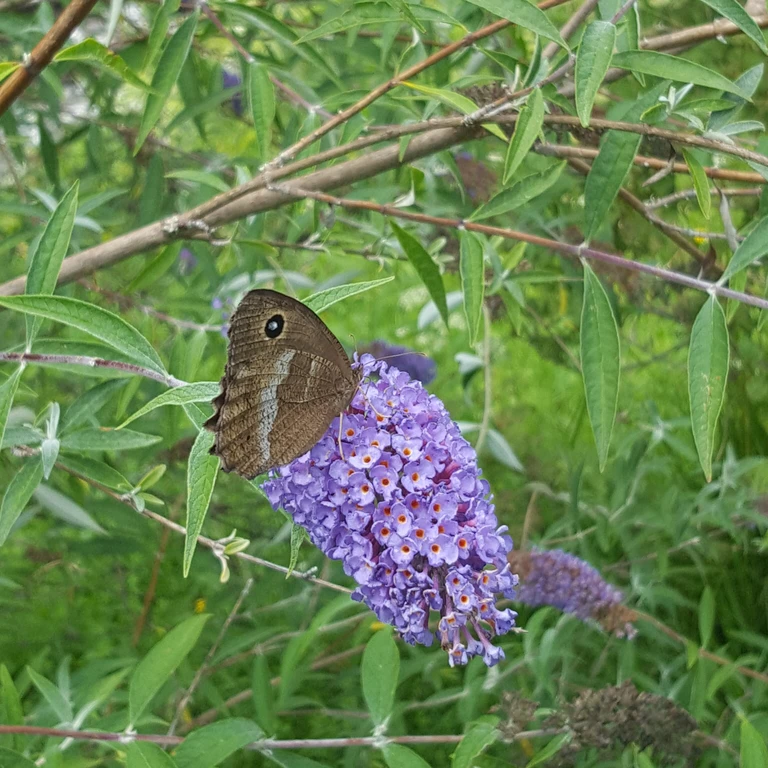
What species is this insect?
Minois dryas
